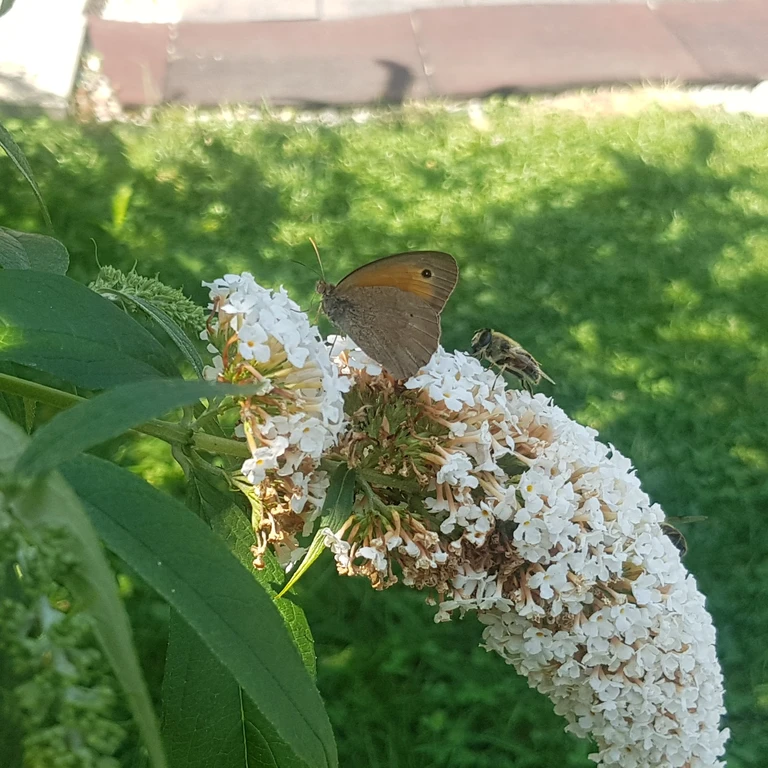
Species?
Maniola jurtina
